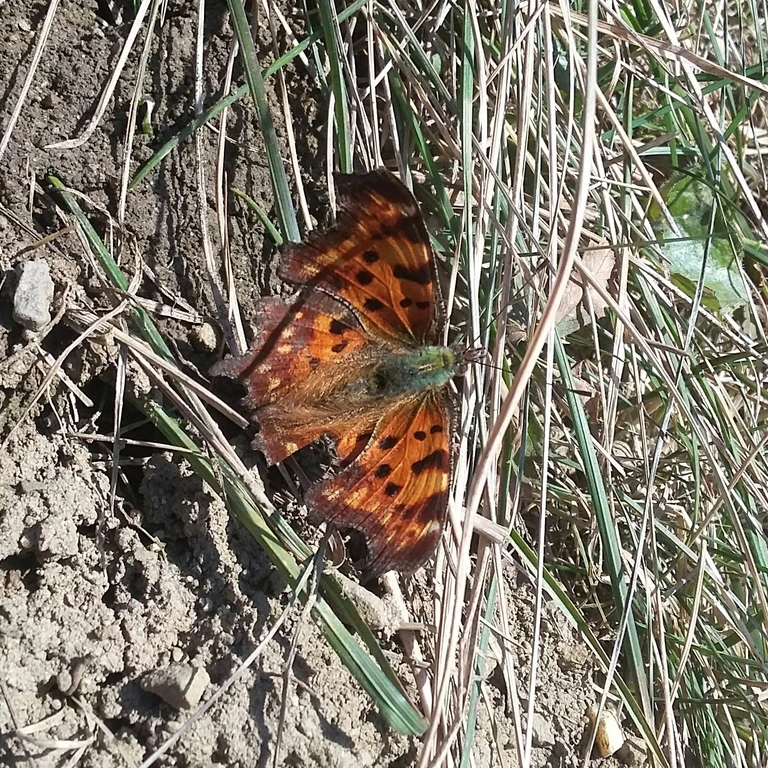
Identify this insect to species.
Polygonia c-album
